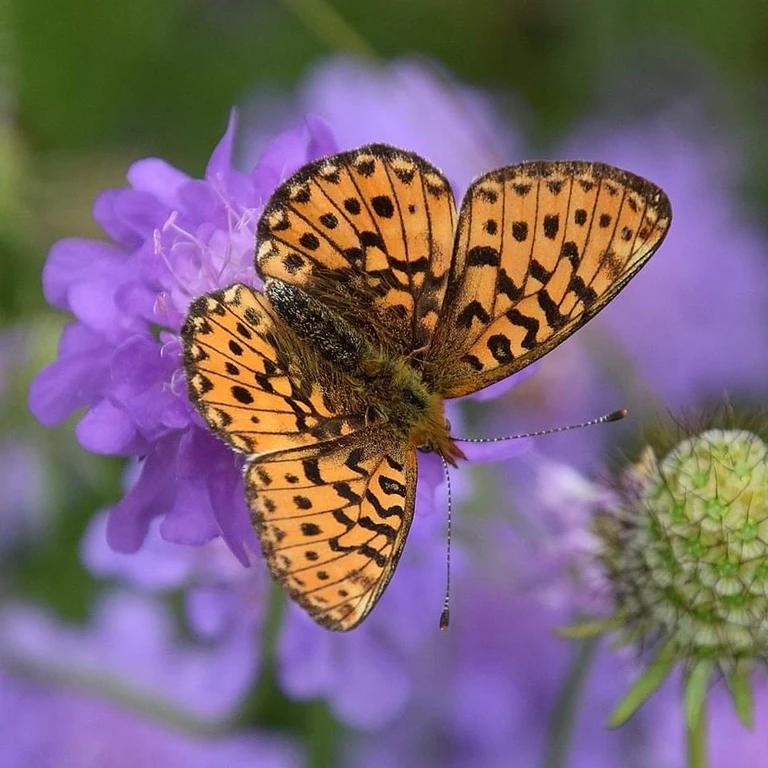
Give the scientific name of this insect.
Boloria euphrosyne (also Clossiana euphrosyne)
